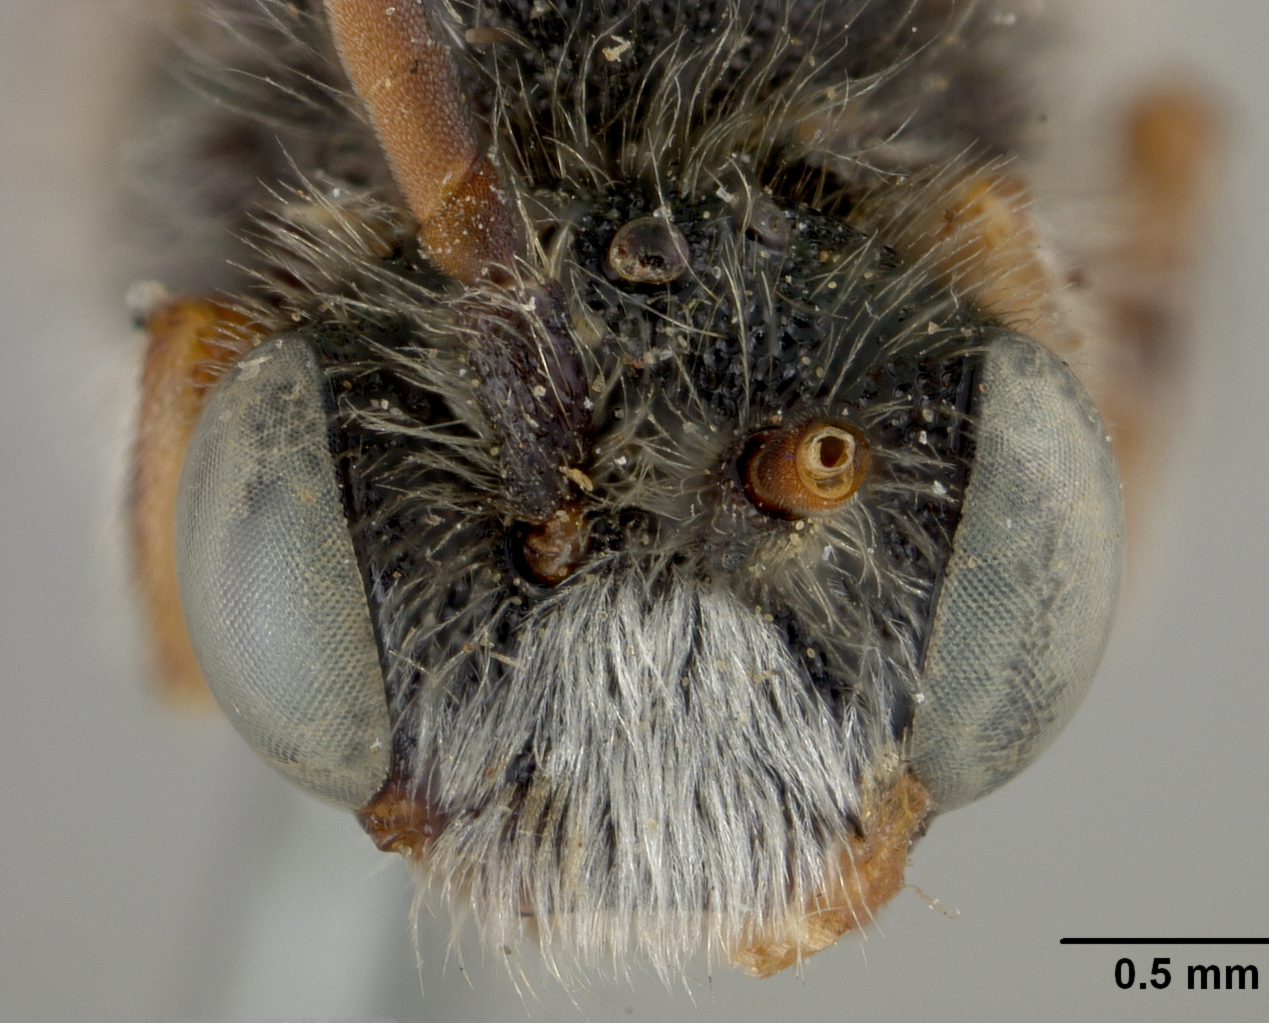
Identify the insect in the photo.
Nomada custeriana
